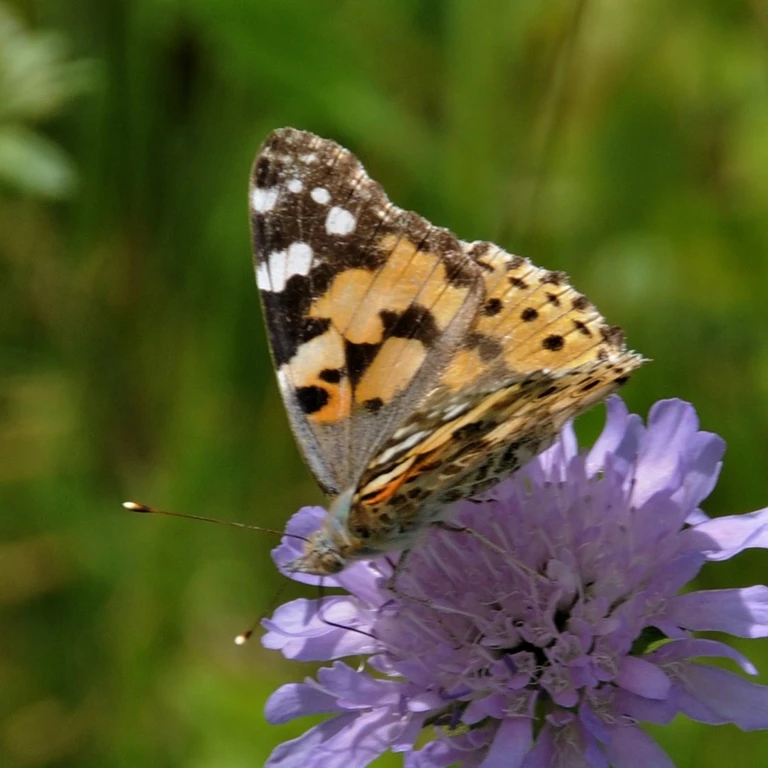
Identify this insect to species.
Vanessa cardui
